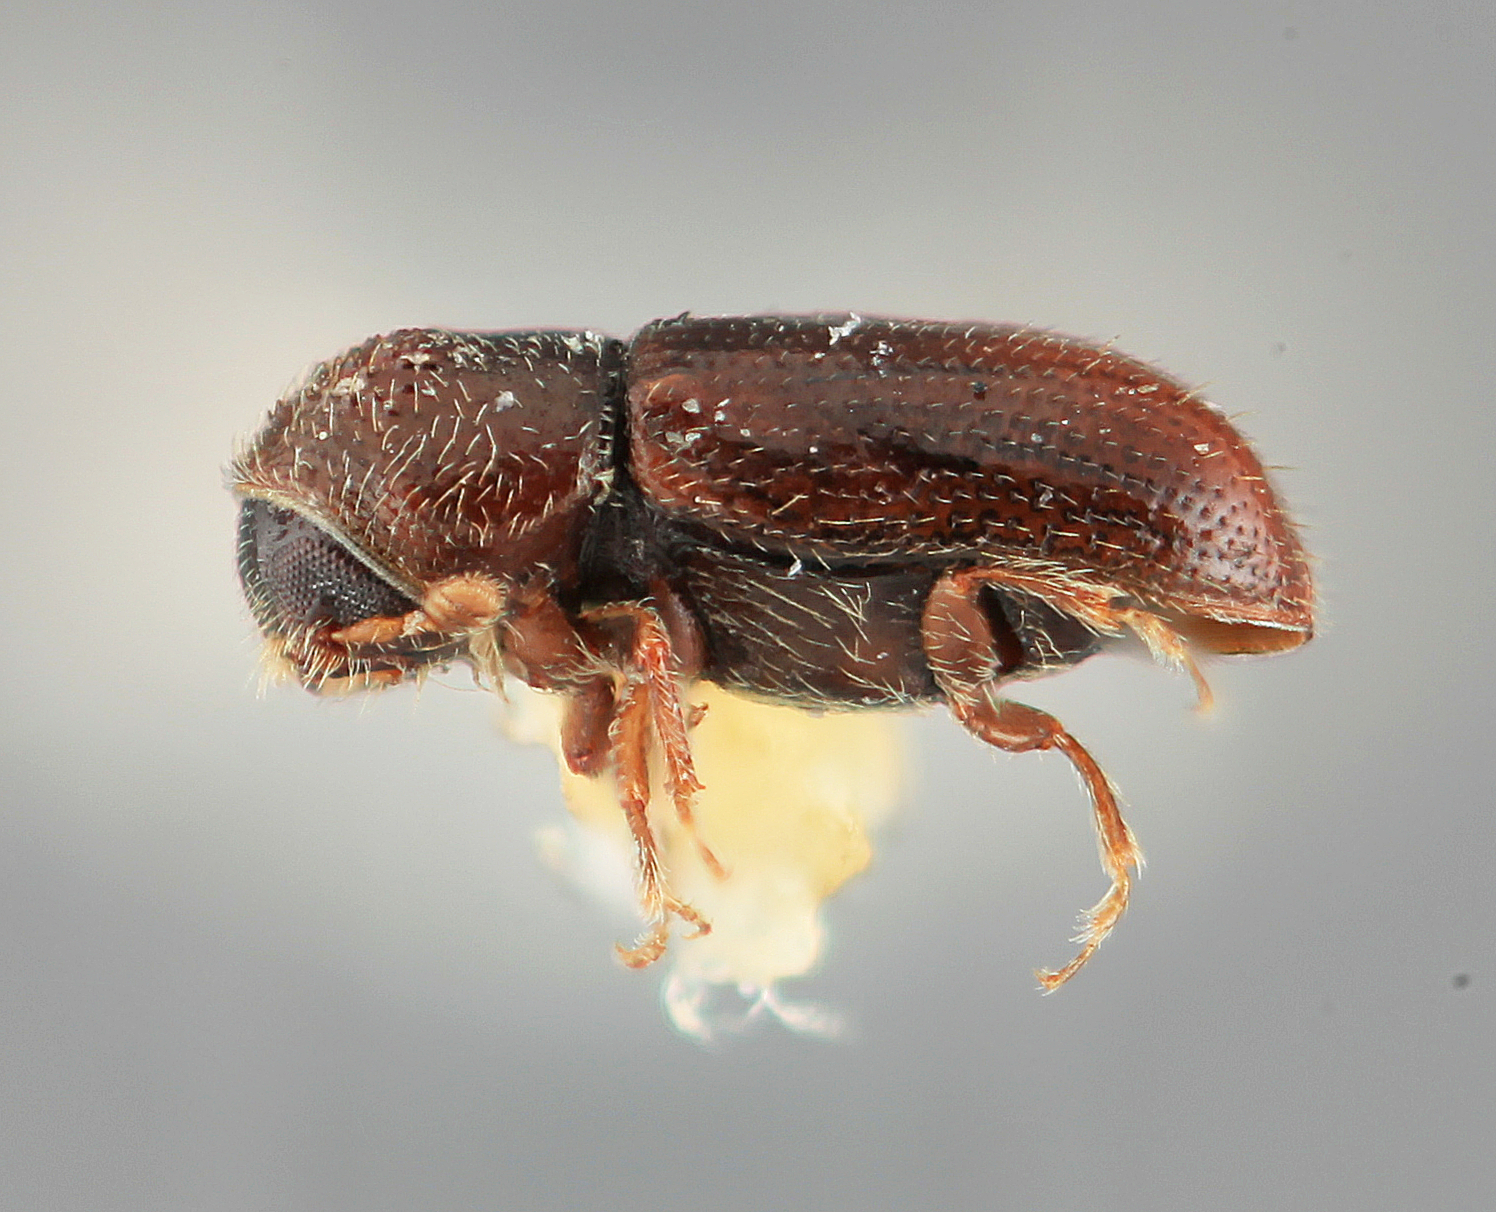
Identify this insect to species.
Pityophthorus festus
